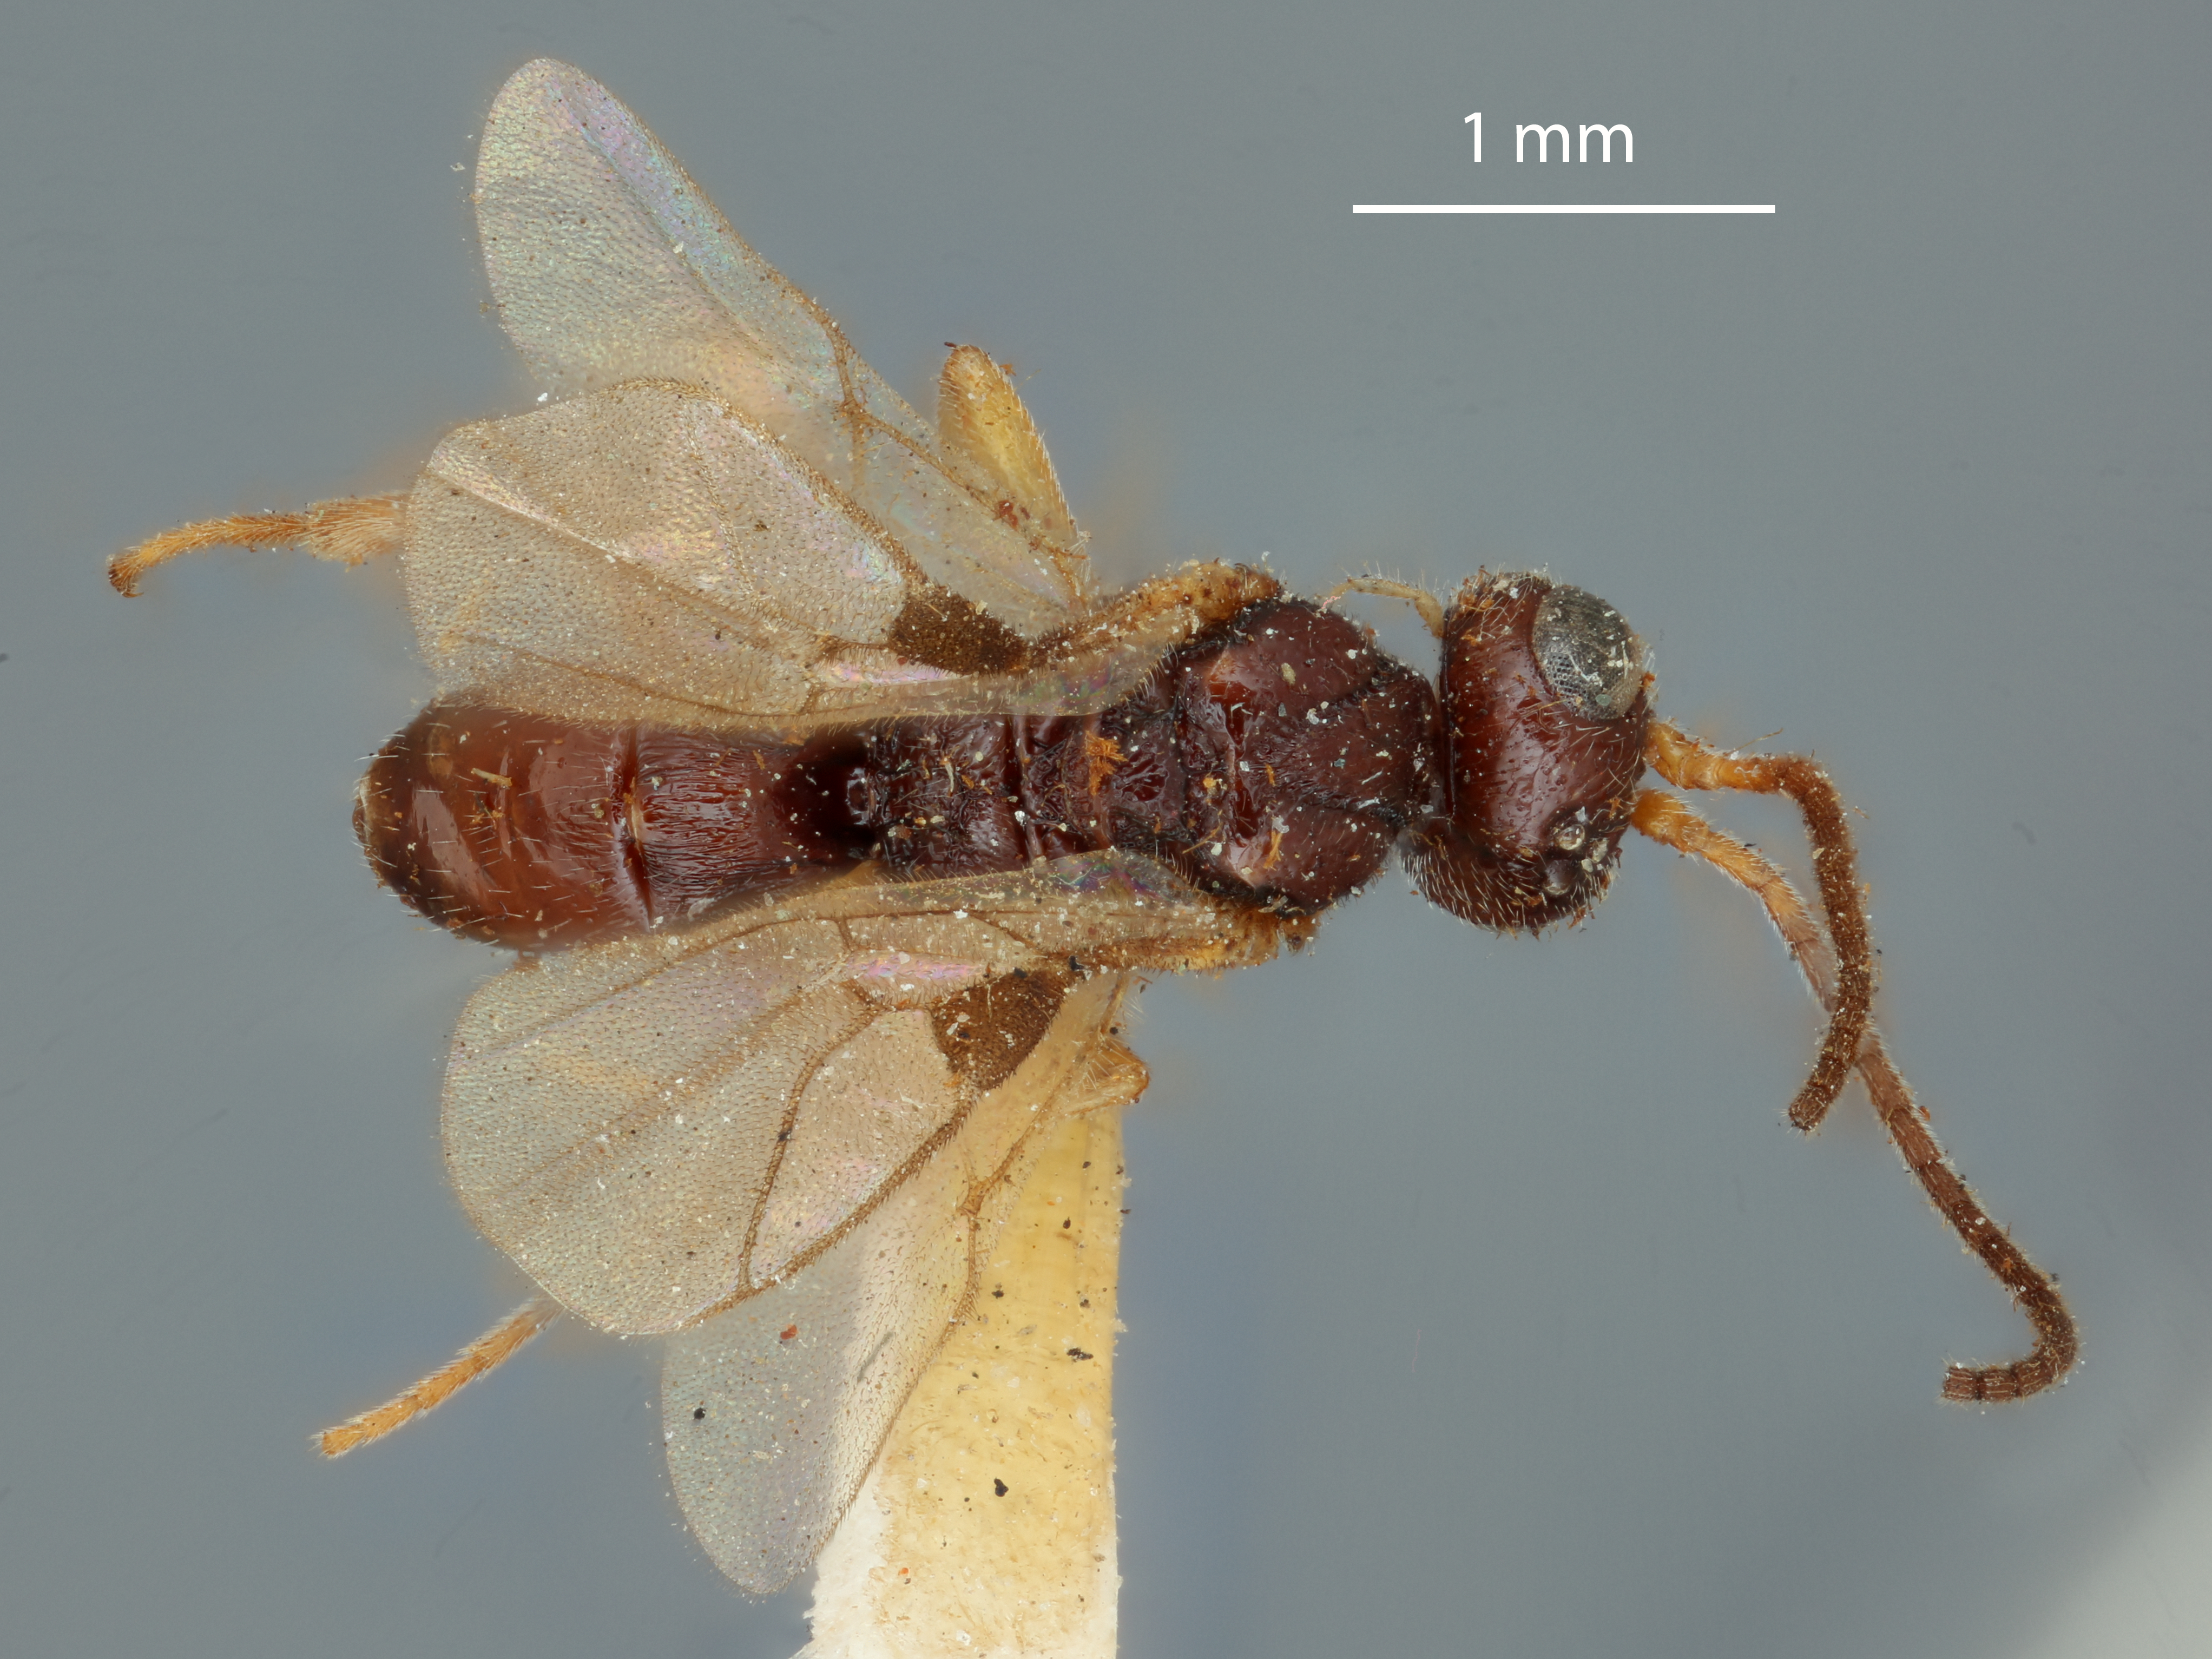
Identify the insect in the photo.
Ganychorus orchesiae
